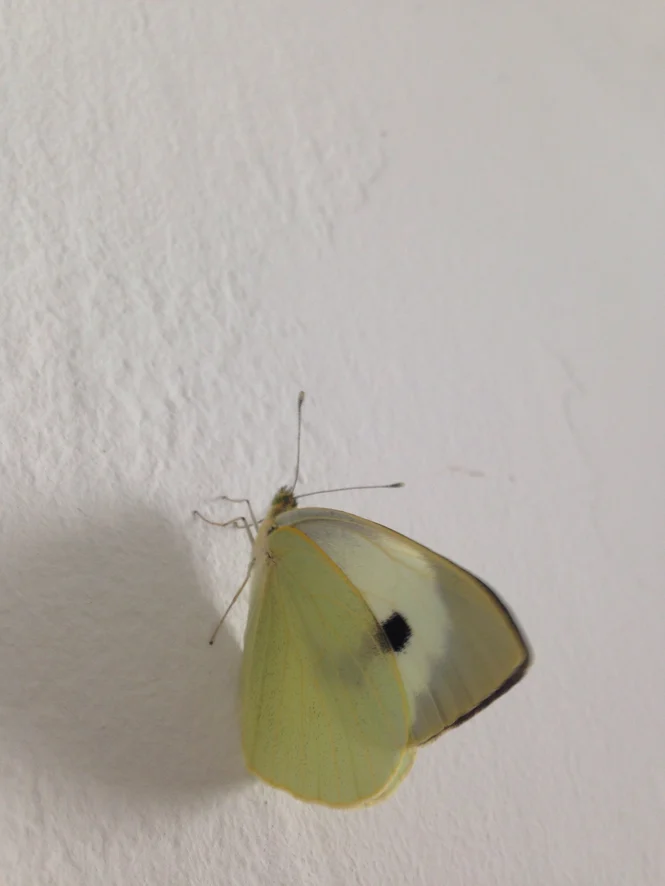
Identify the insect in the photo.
Pieris brassicae
